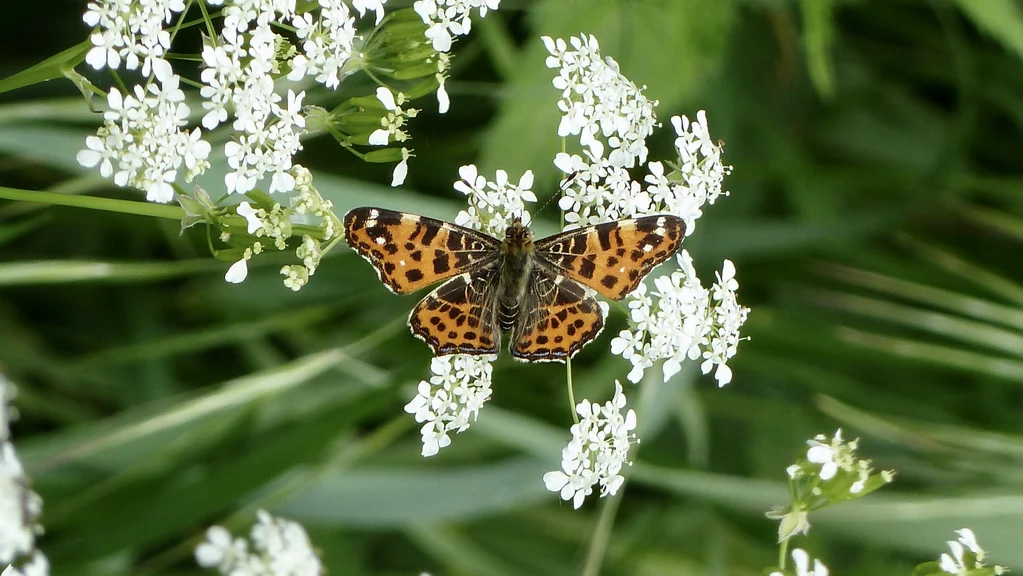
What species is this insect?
Araschnia levana
